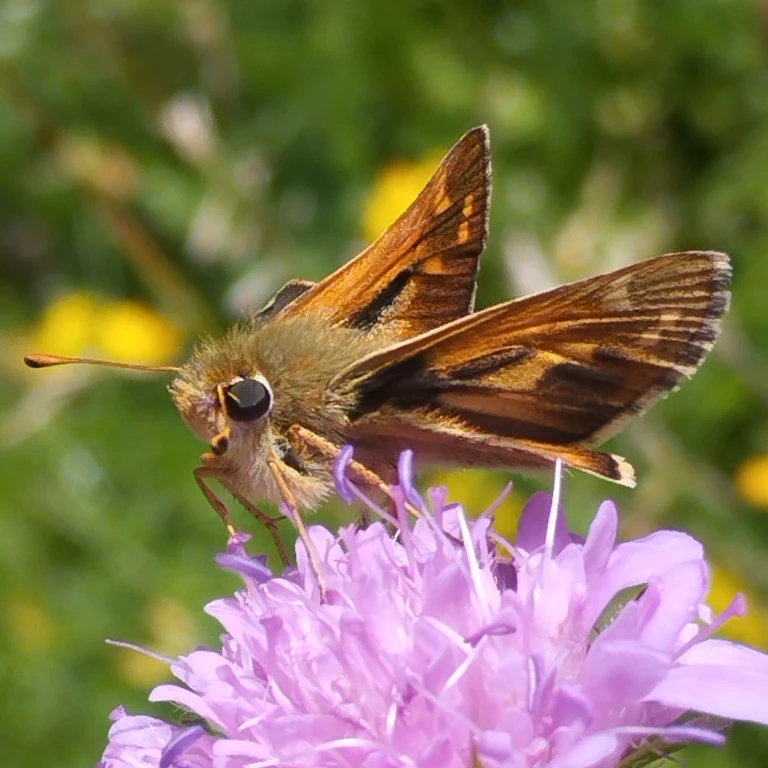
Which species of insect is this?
Hesperia comma
